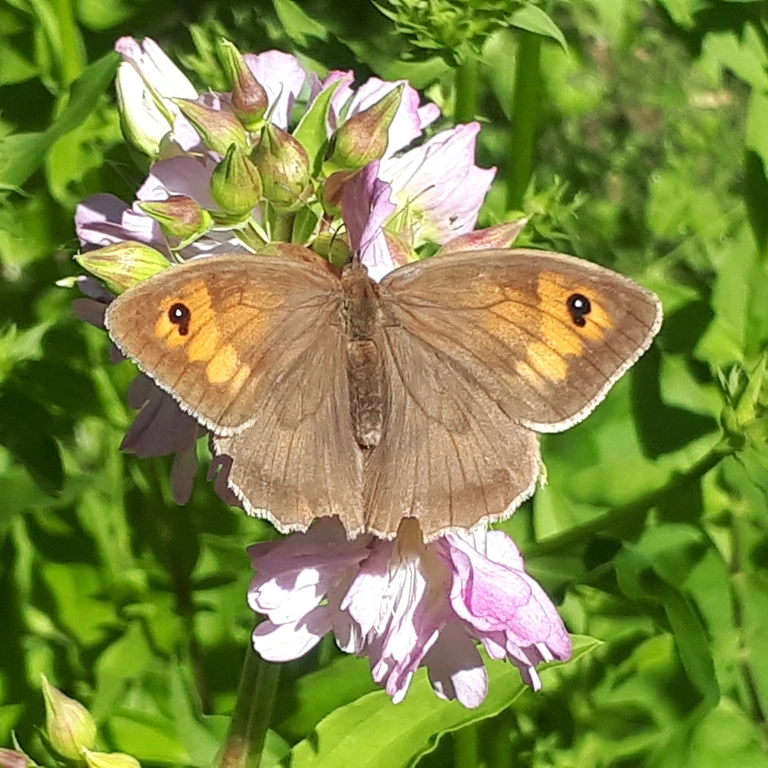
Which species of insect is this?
Maniola jurtina
